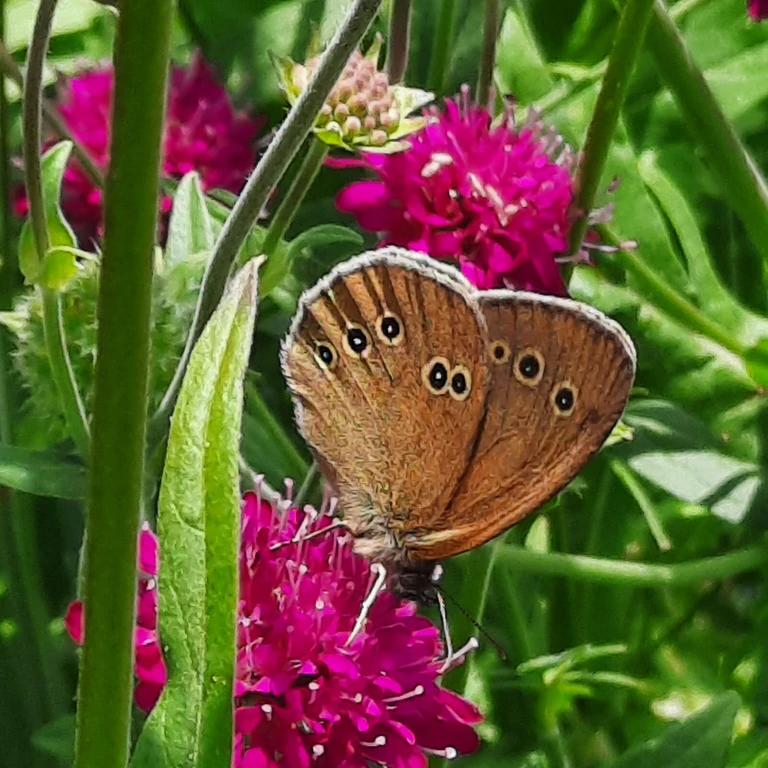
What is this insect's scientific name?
Aphantopus hyperantus
